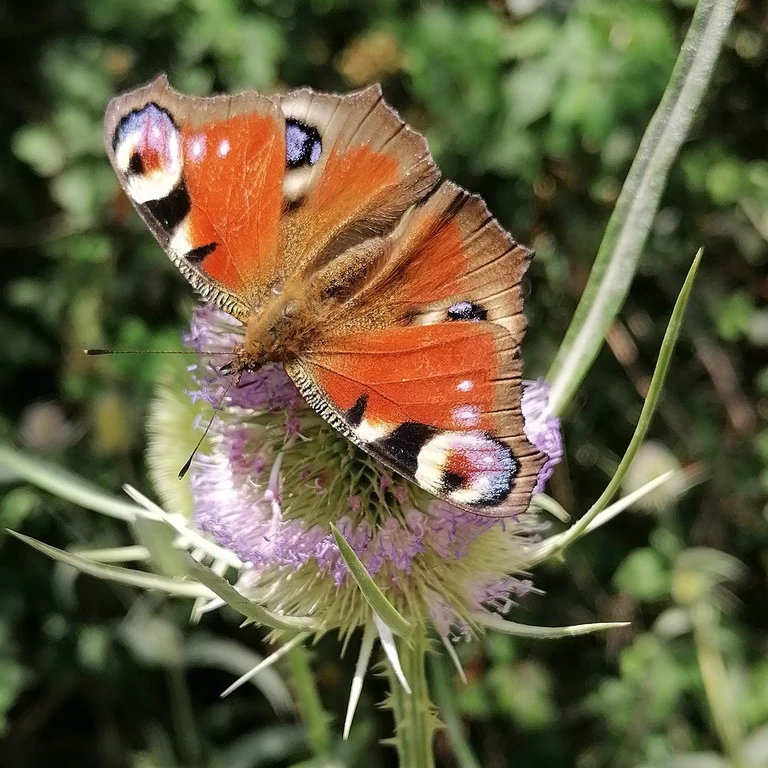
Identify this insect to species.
Aglais io
